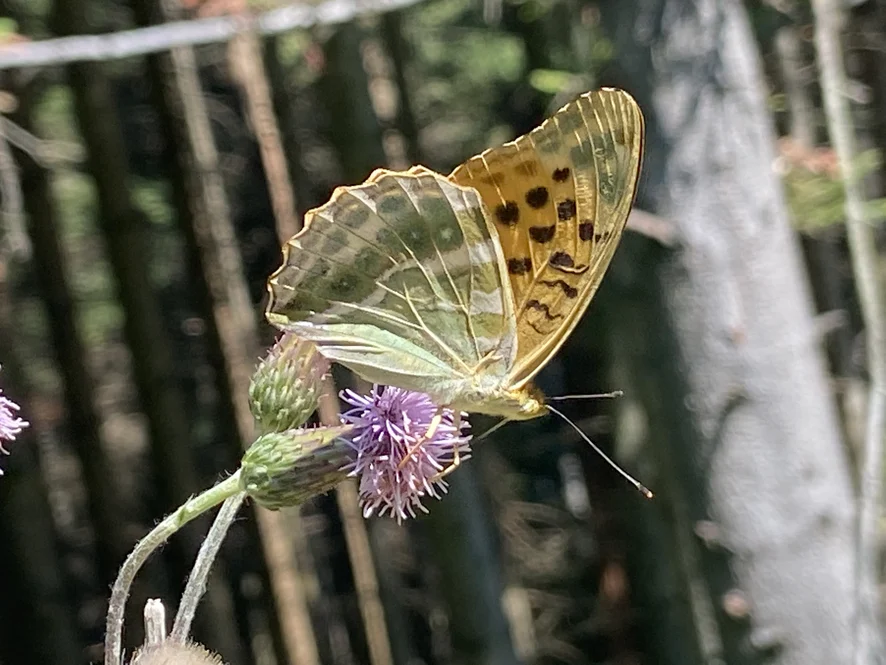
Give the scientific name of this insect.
Argynnis paphia
